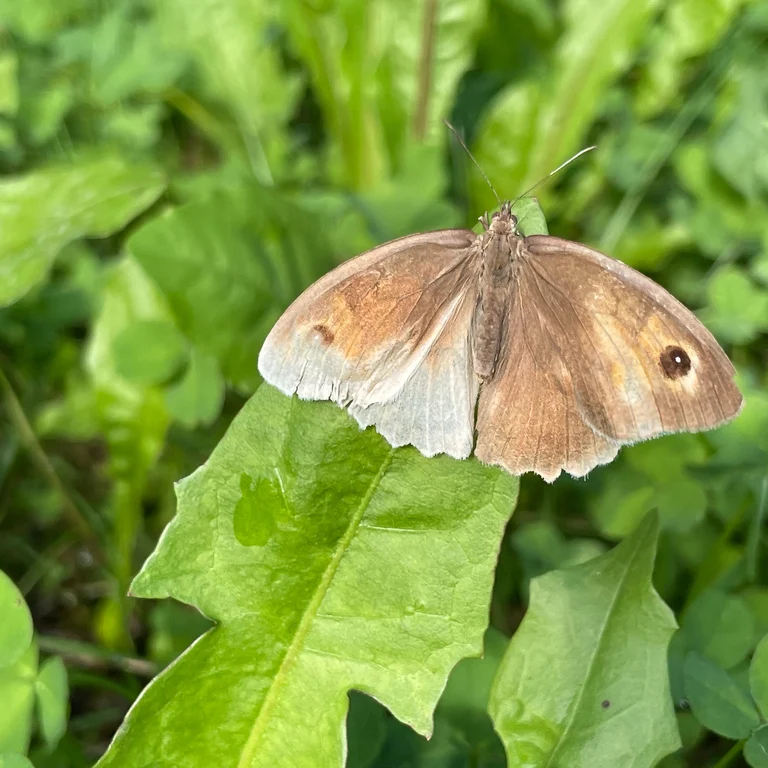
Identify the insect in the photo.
Maniola jurtina
